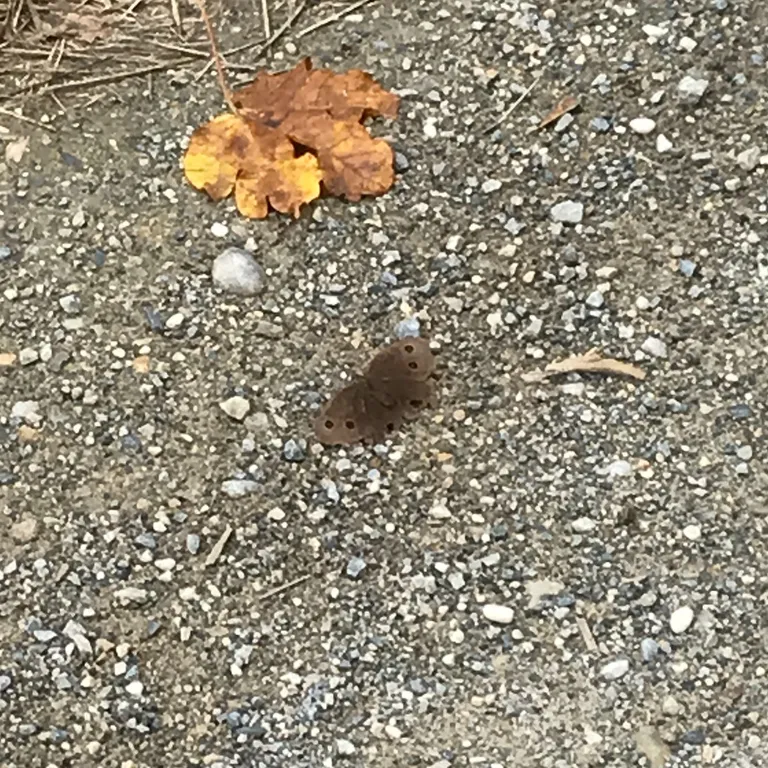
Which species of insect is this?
Minois dryas
